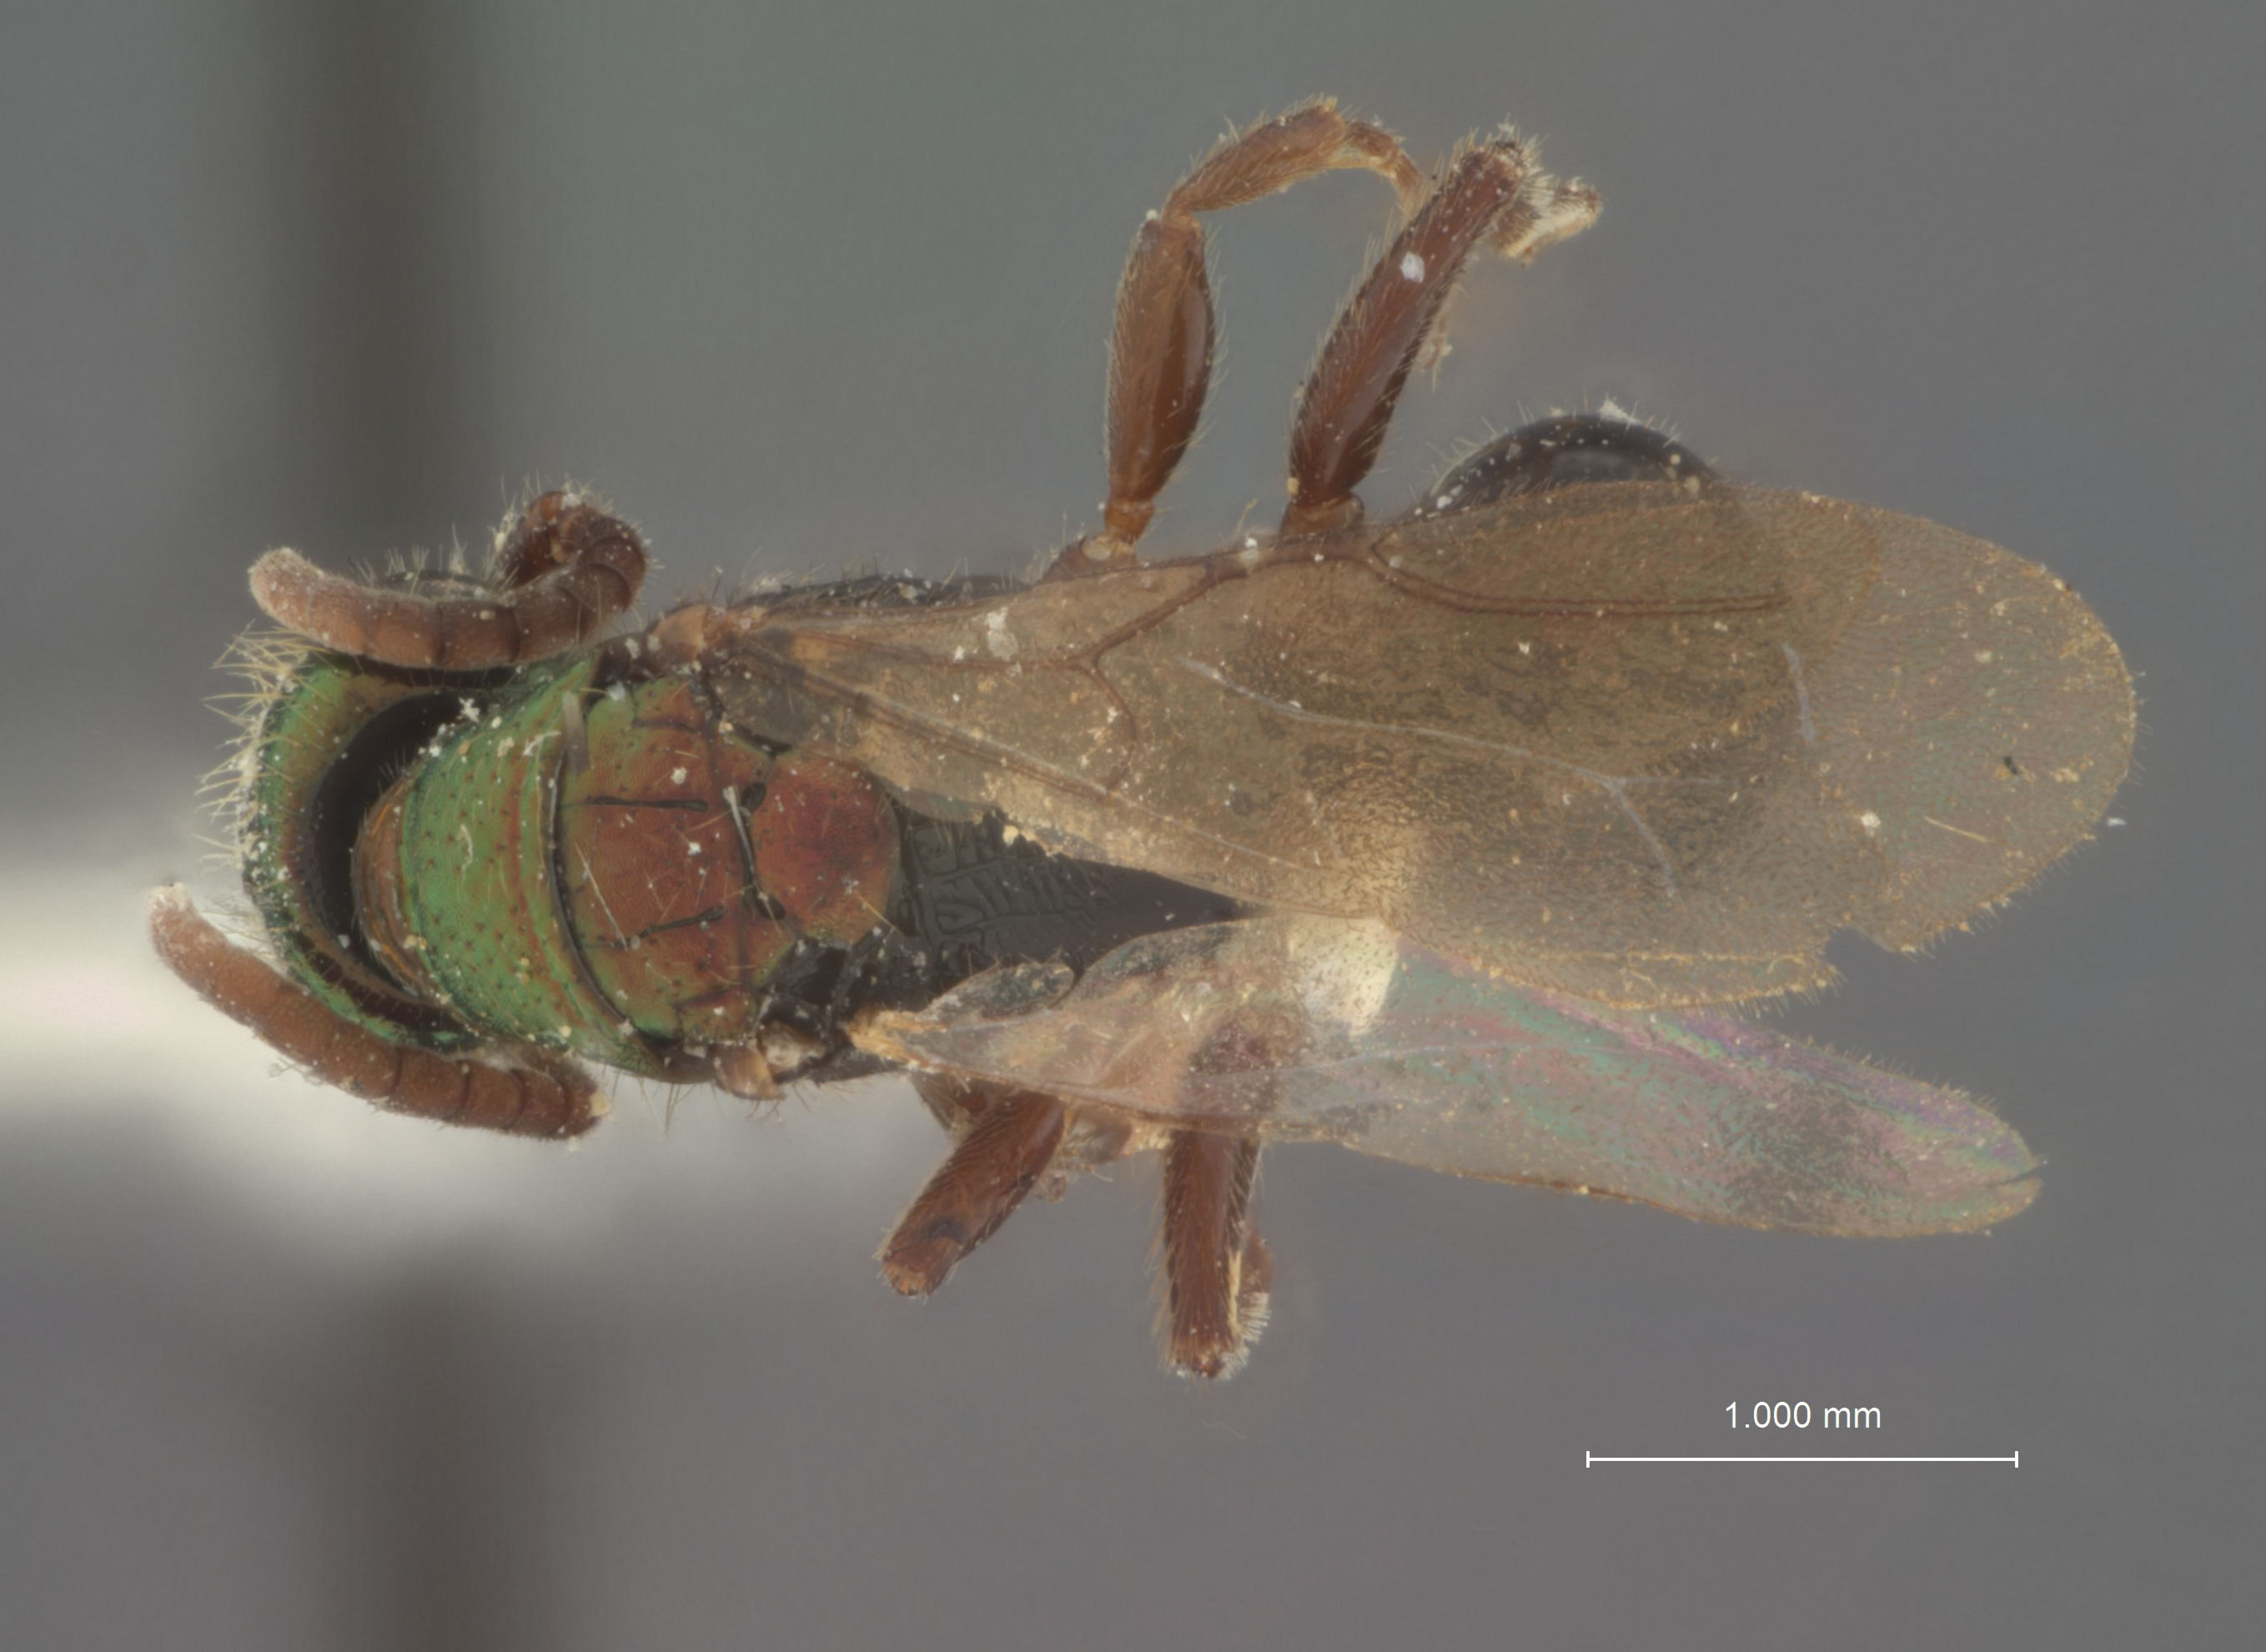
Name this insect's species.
Anisepyris dominicanus
